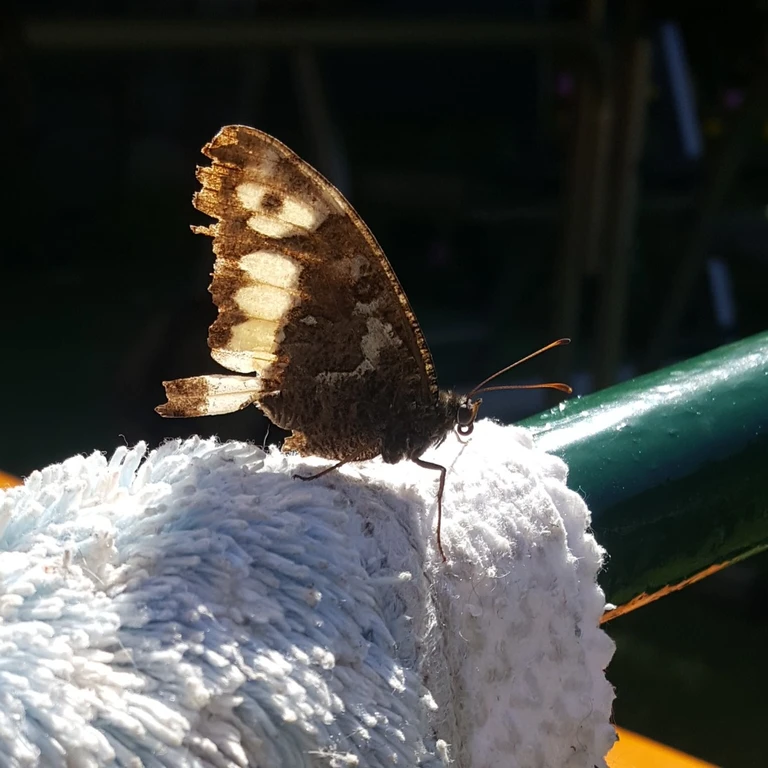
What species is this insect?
Brintesia circe
